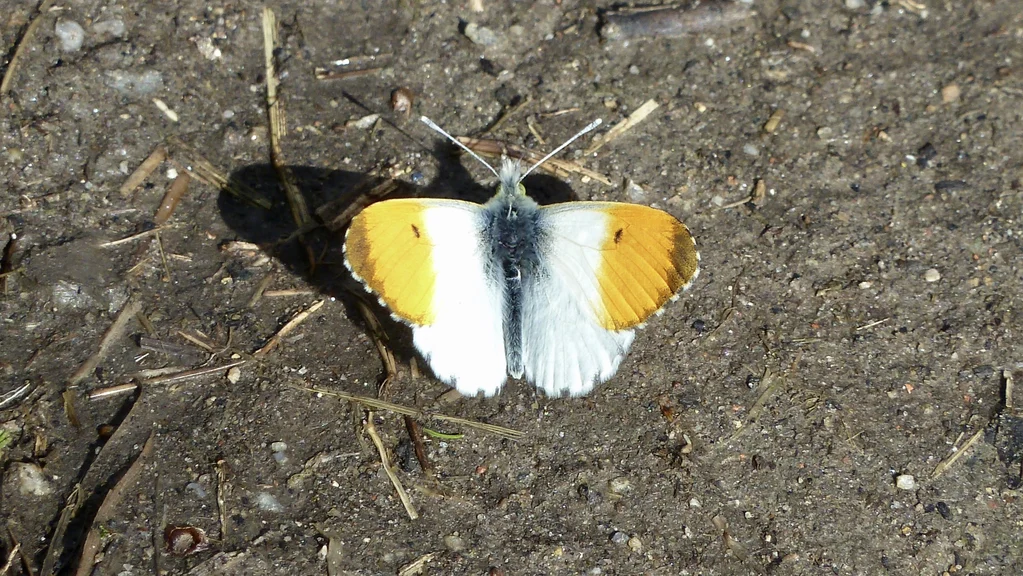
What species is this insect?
Anthocharis cardamines
